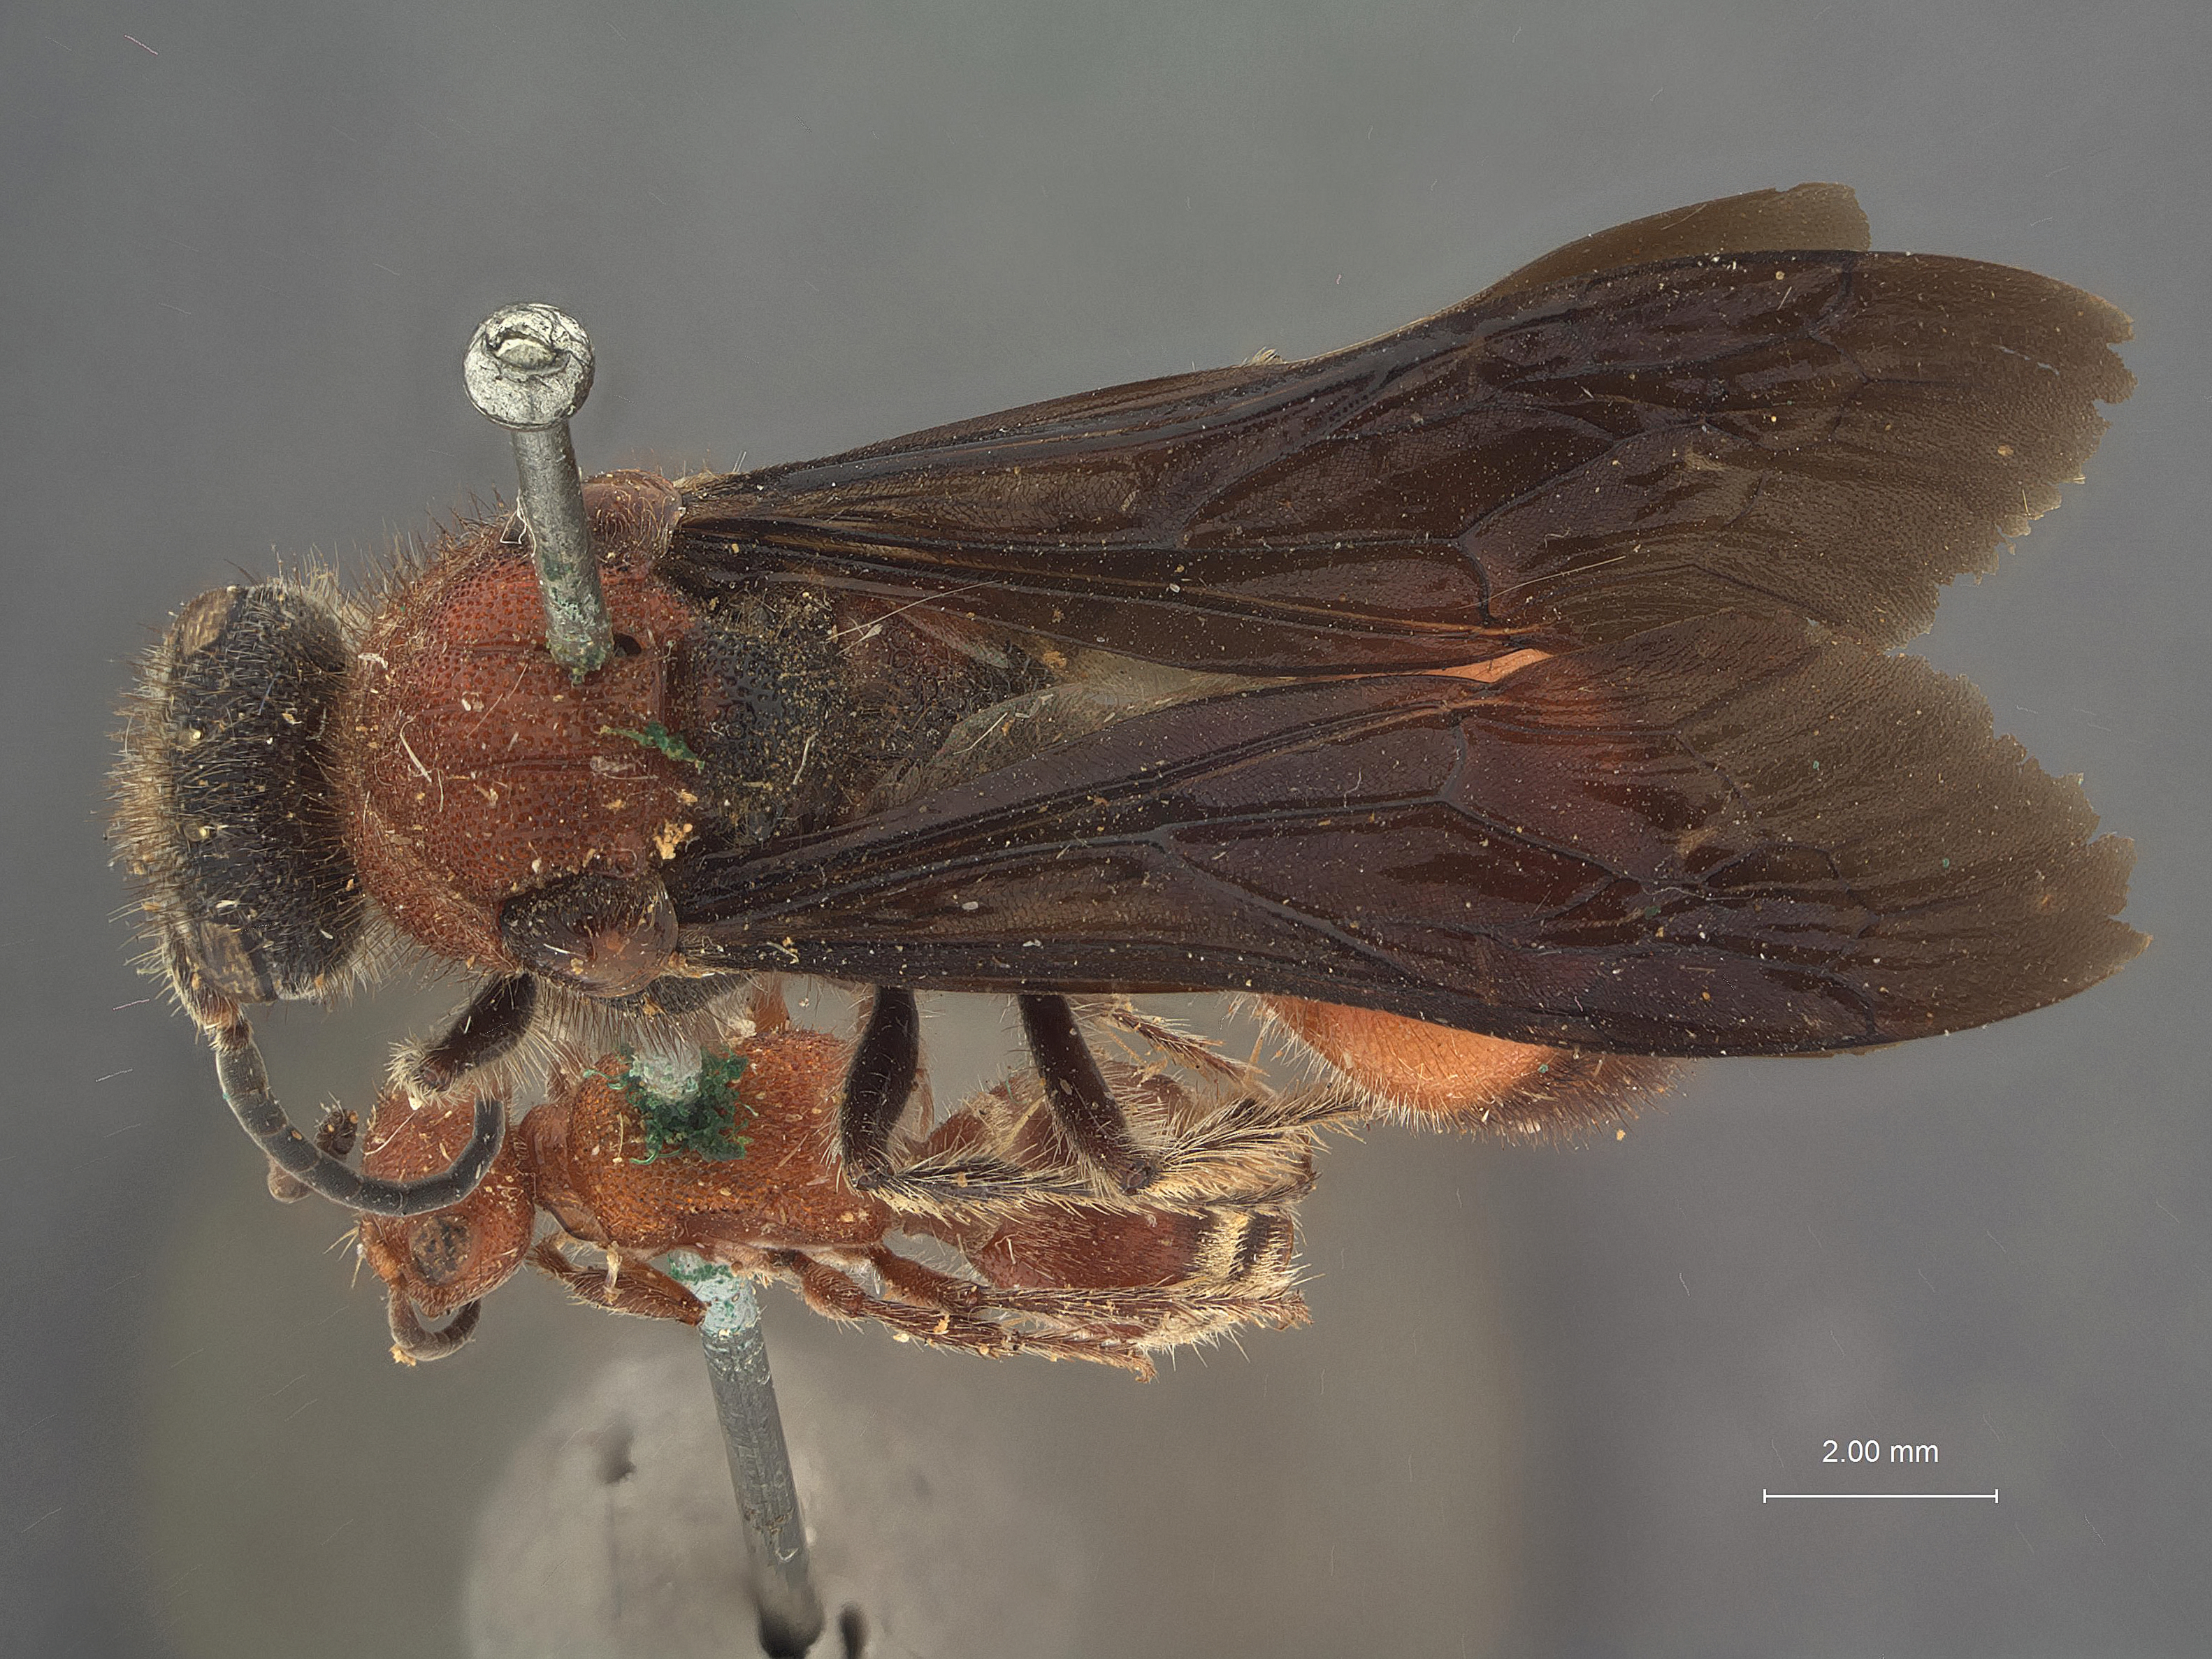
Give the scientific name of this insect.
Timulla vagans
